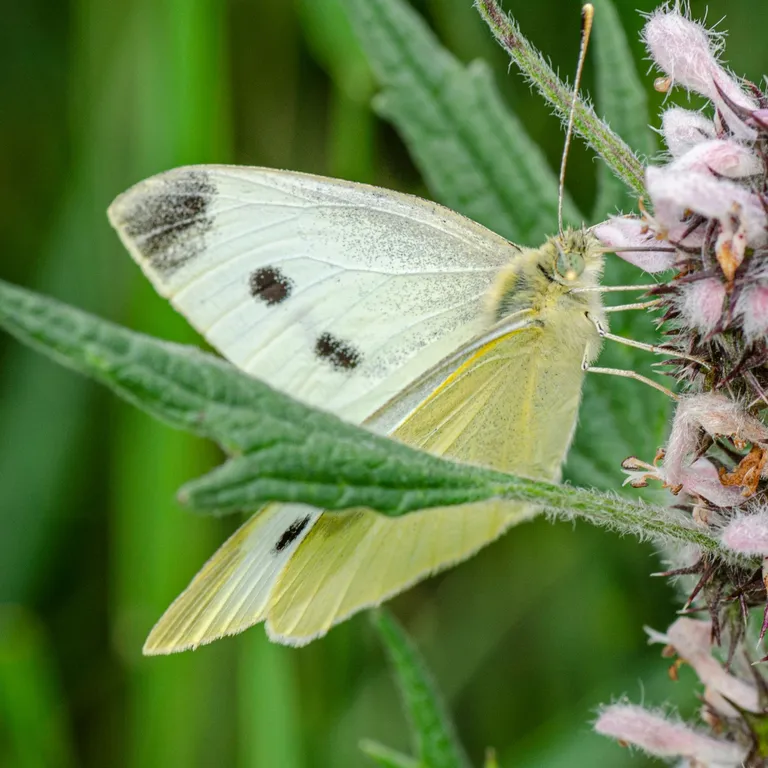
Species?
Pieris rapae
